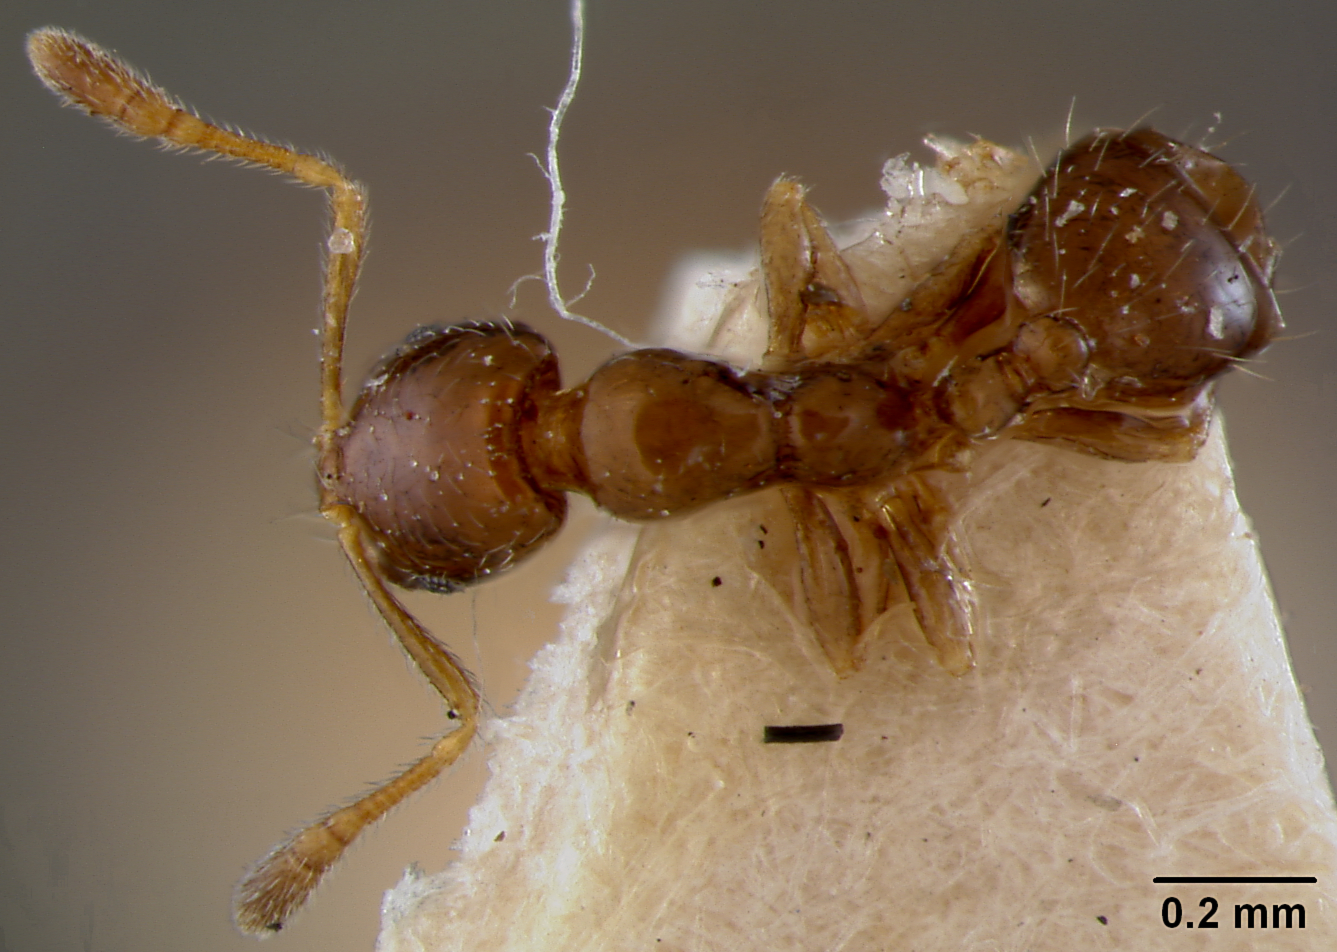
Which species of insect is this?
Monomorium minutum
